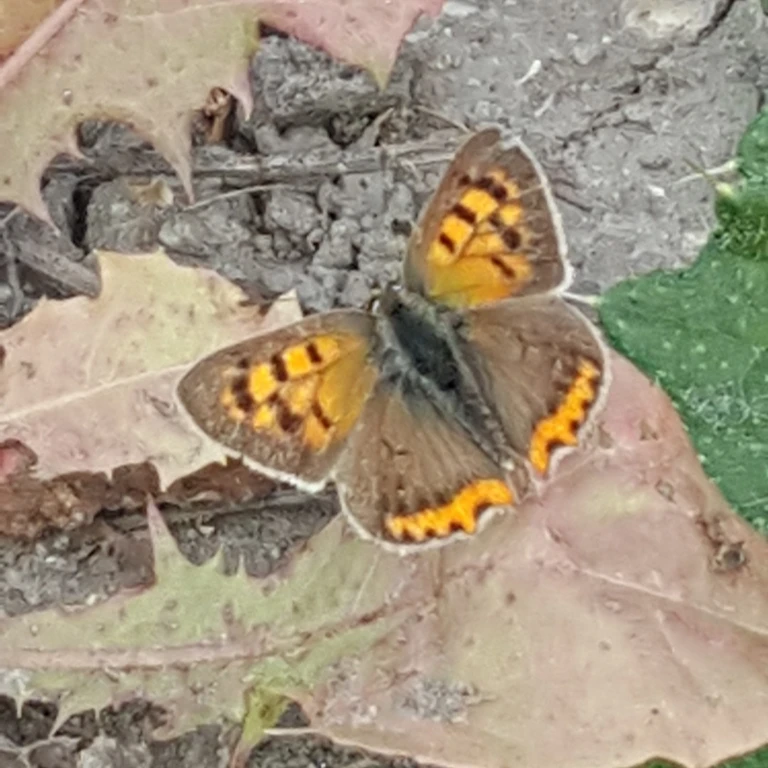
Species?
Lycaena phlaeas
